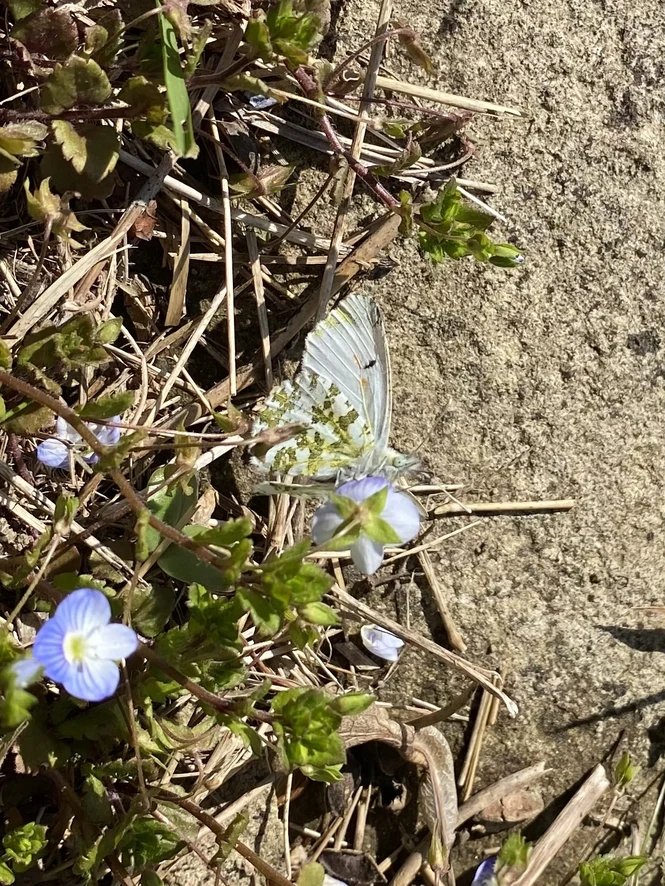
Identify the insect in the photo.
Anthocharis cardamines
